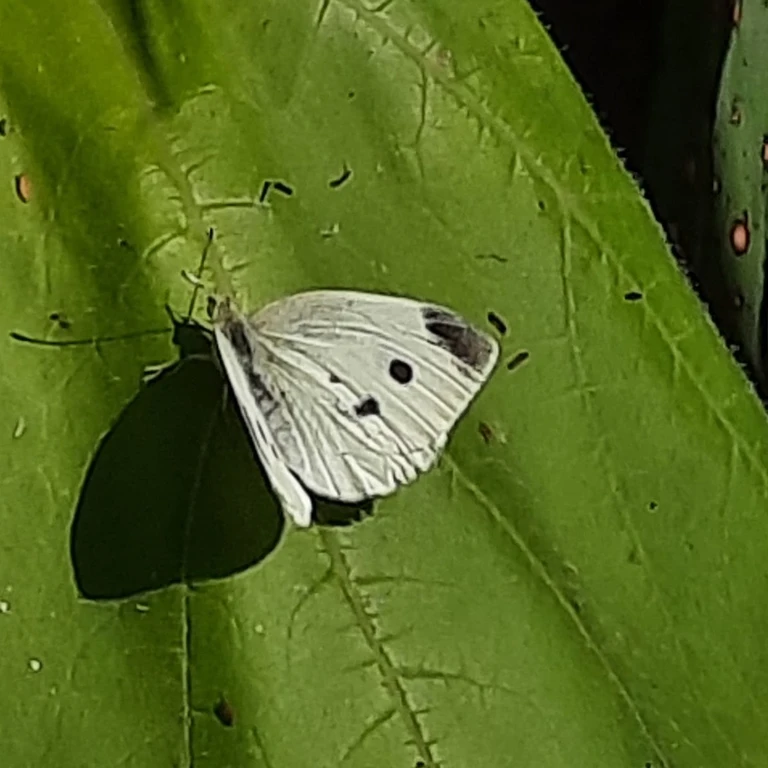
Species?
Pieris rapae
